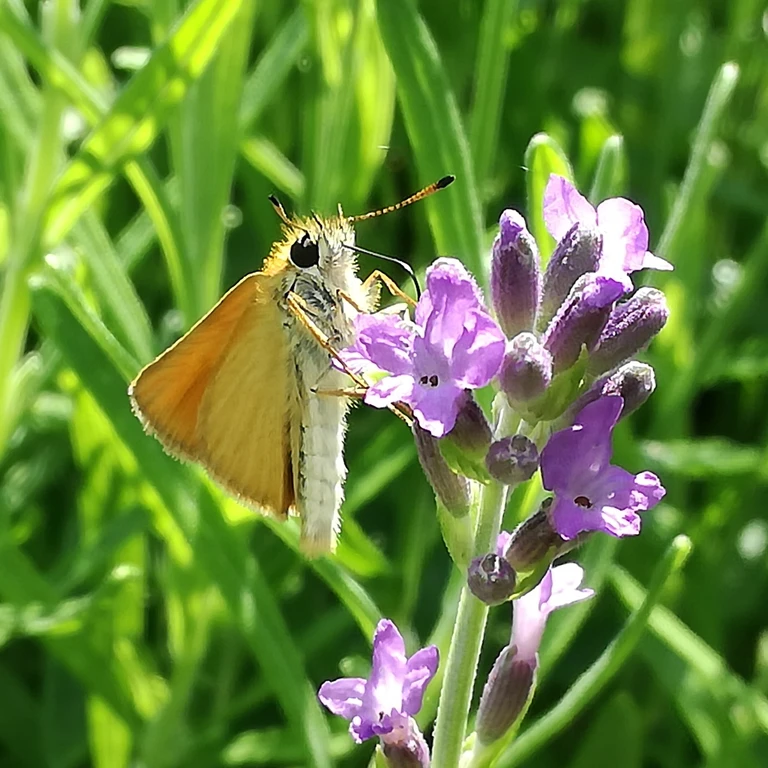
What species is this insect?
Thymelicus lineola
